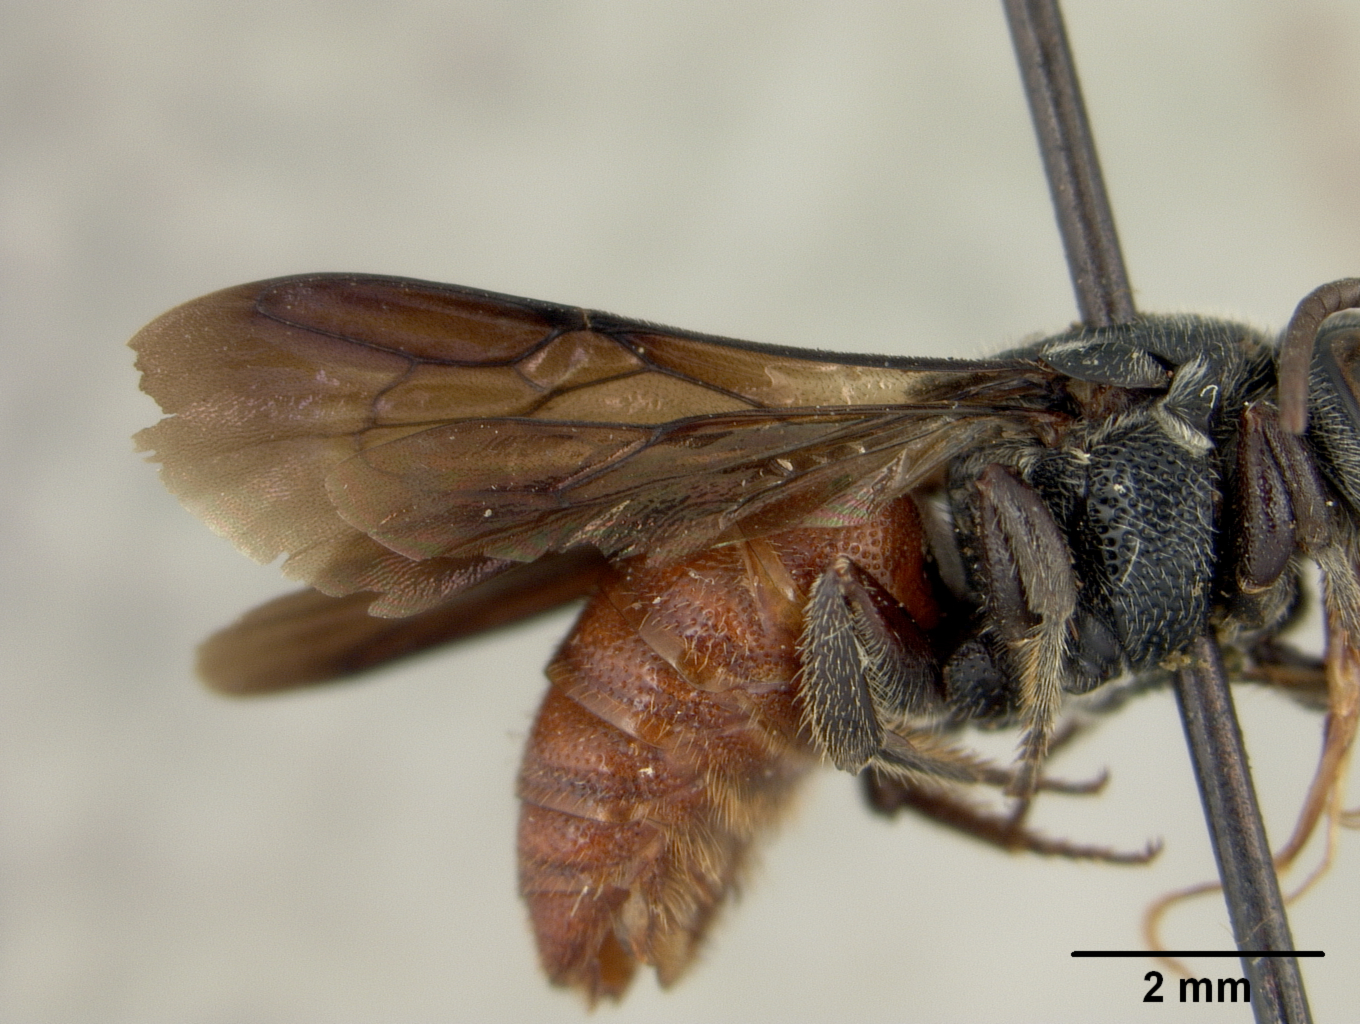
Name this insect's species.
Parevaspis impressus
